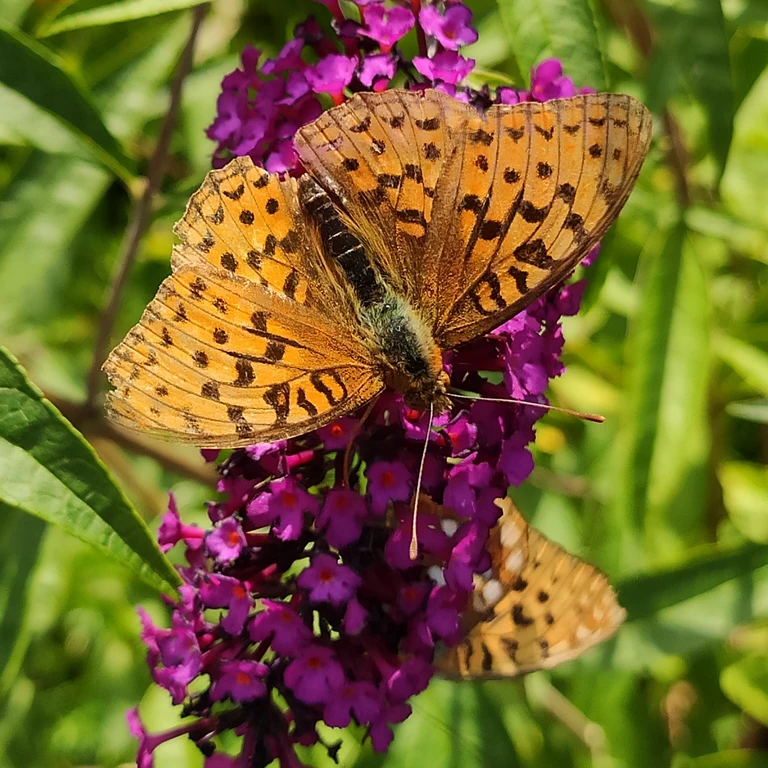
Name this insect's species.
Fabriciana adippe
